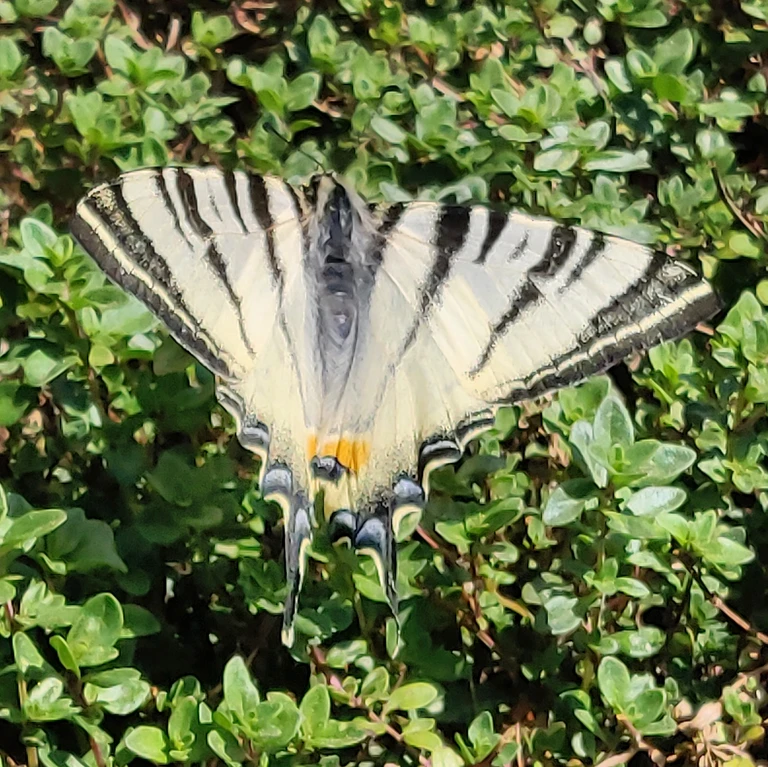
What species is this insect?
Iphiclides podalirius
